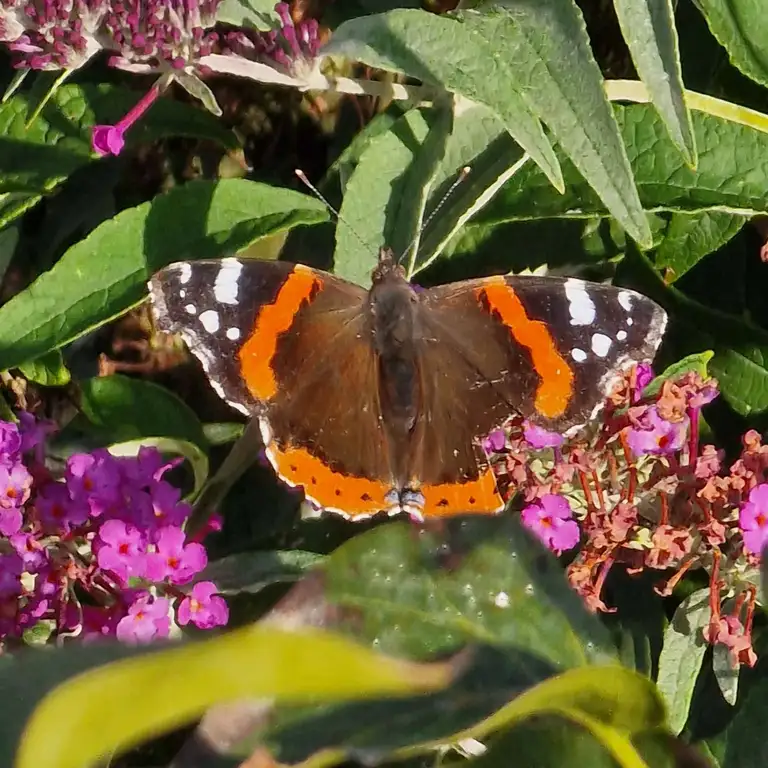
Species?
Vanessa atalanta
